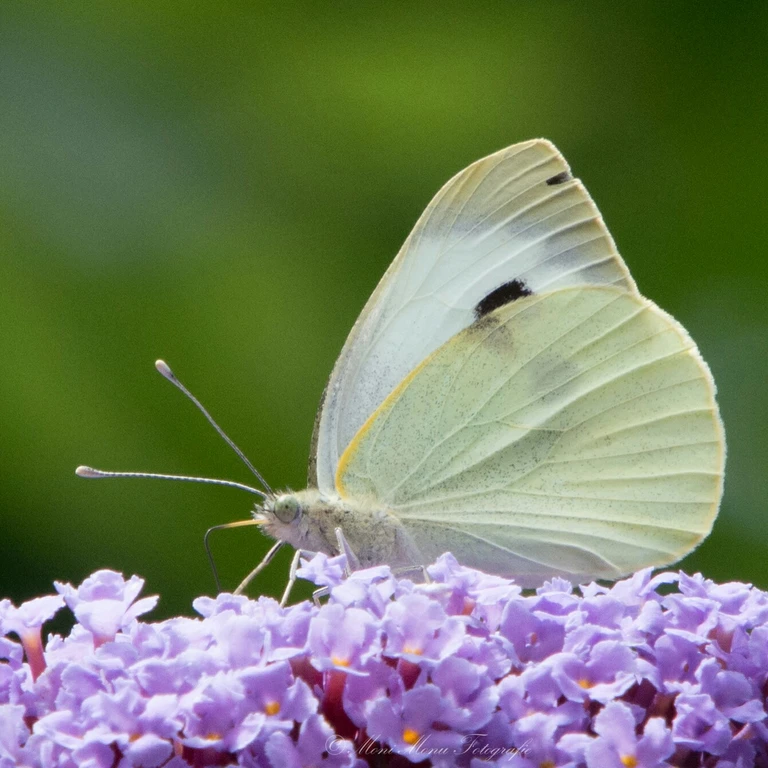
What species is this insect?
Pieris brassicae
